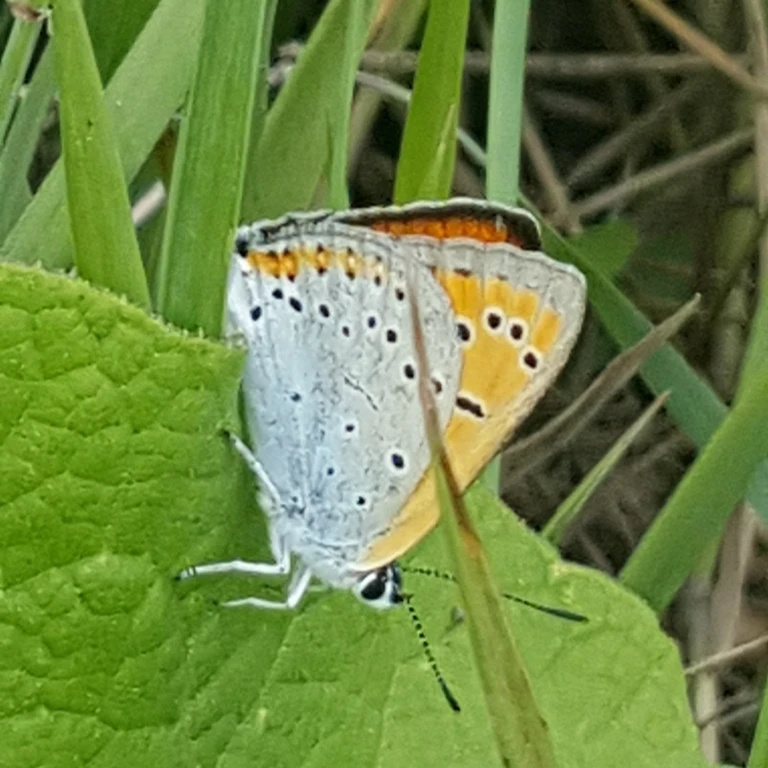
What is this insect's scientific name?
Lycaena dispar
